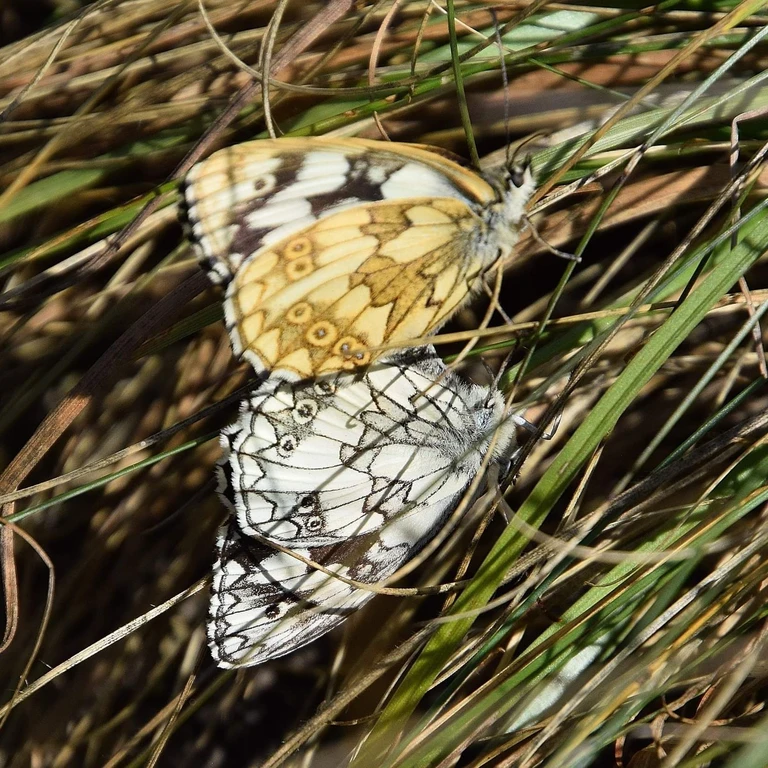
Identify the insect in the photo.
Melanargia galathea
